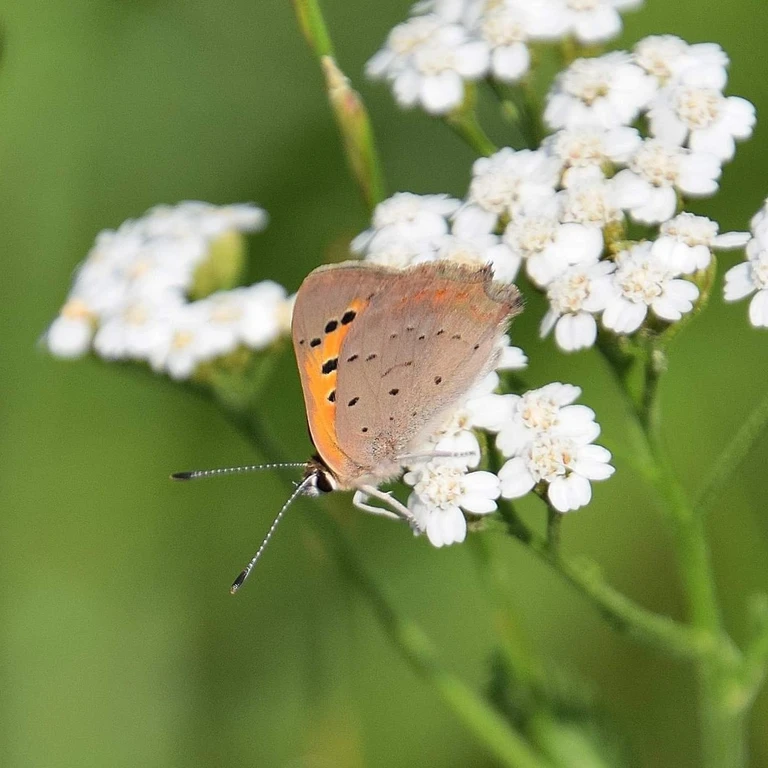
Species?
Lycaena phlaeas
